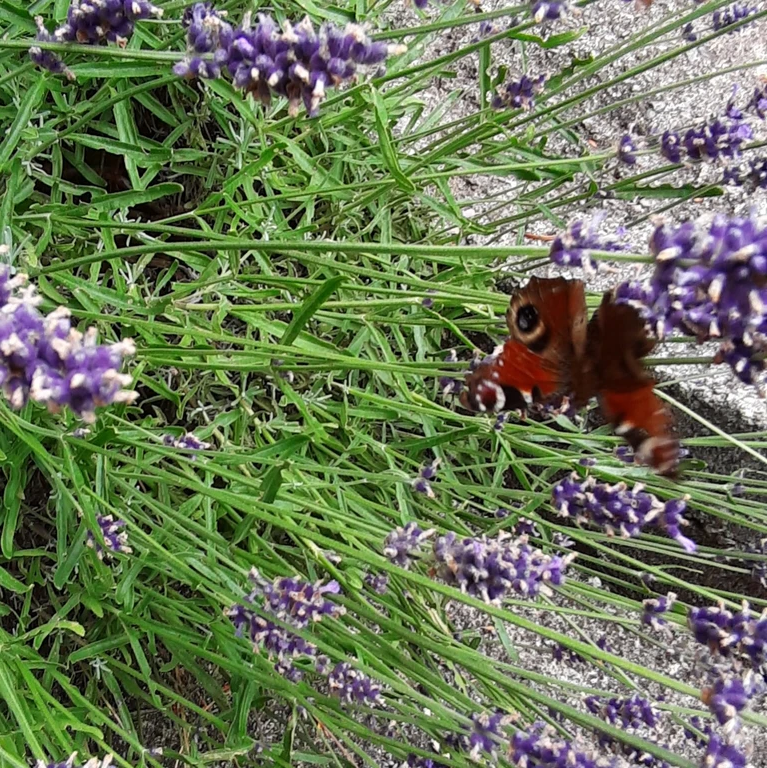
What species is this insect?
Aglais io
